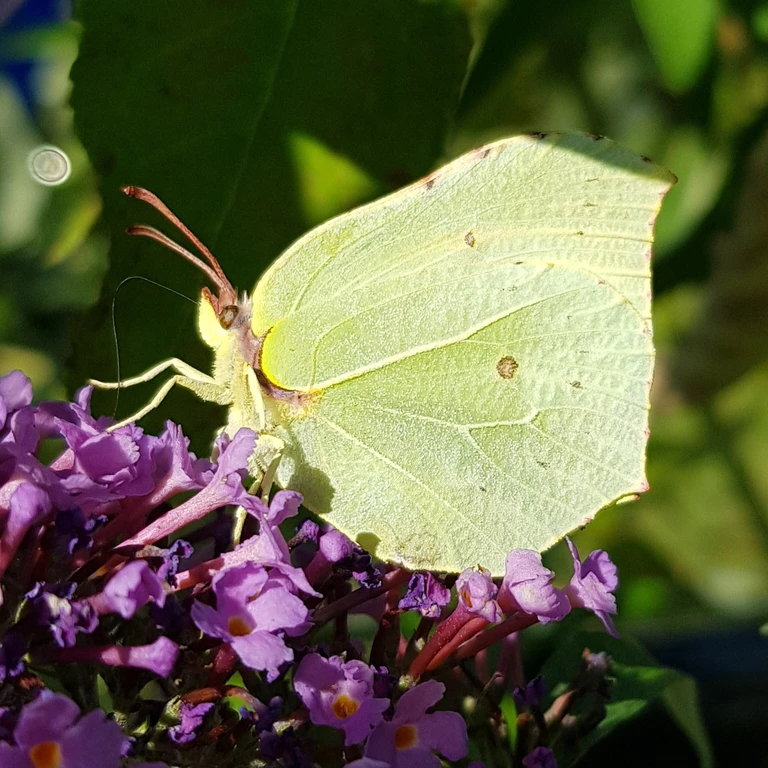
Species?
Gonepteryx rhamni
